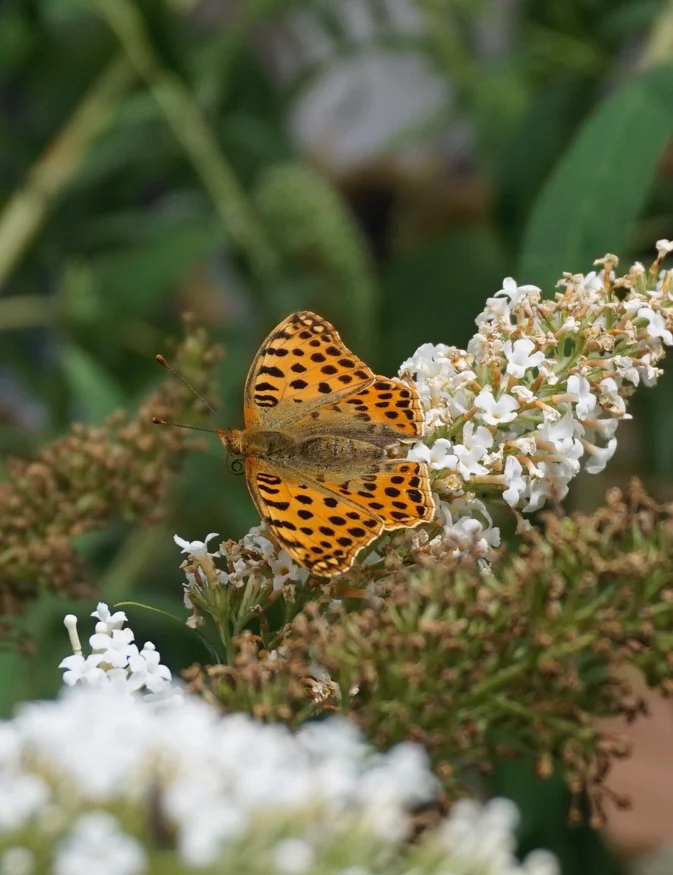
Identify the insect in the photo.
Issoria lathonia
